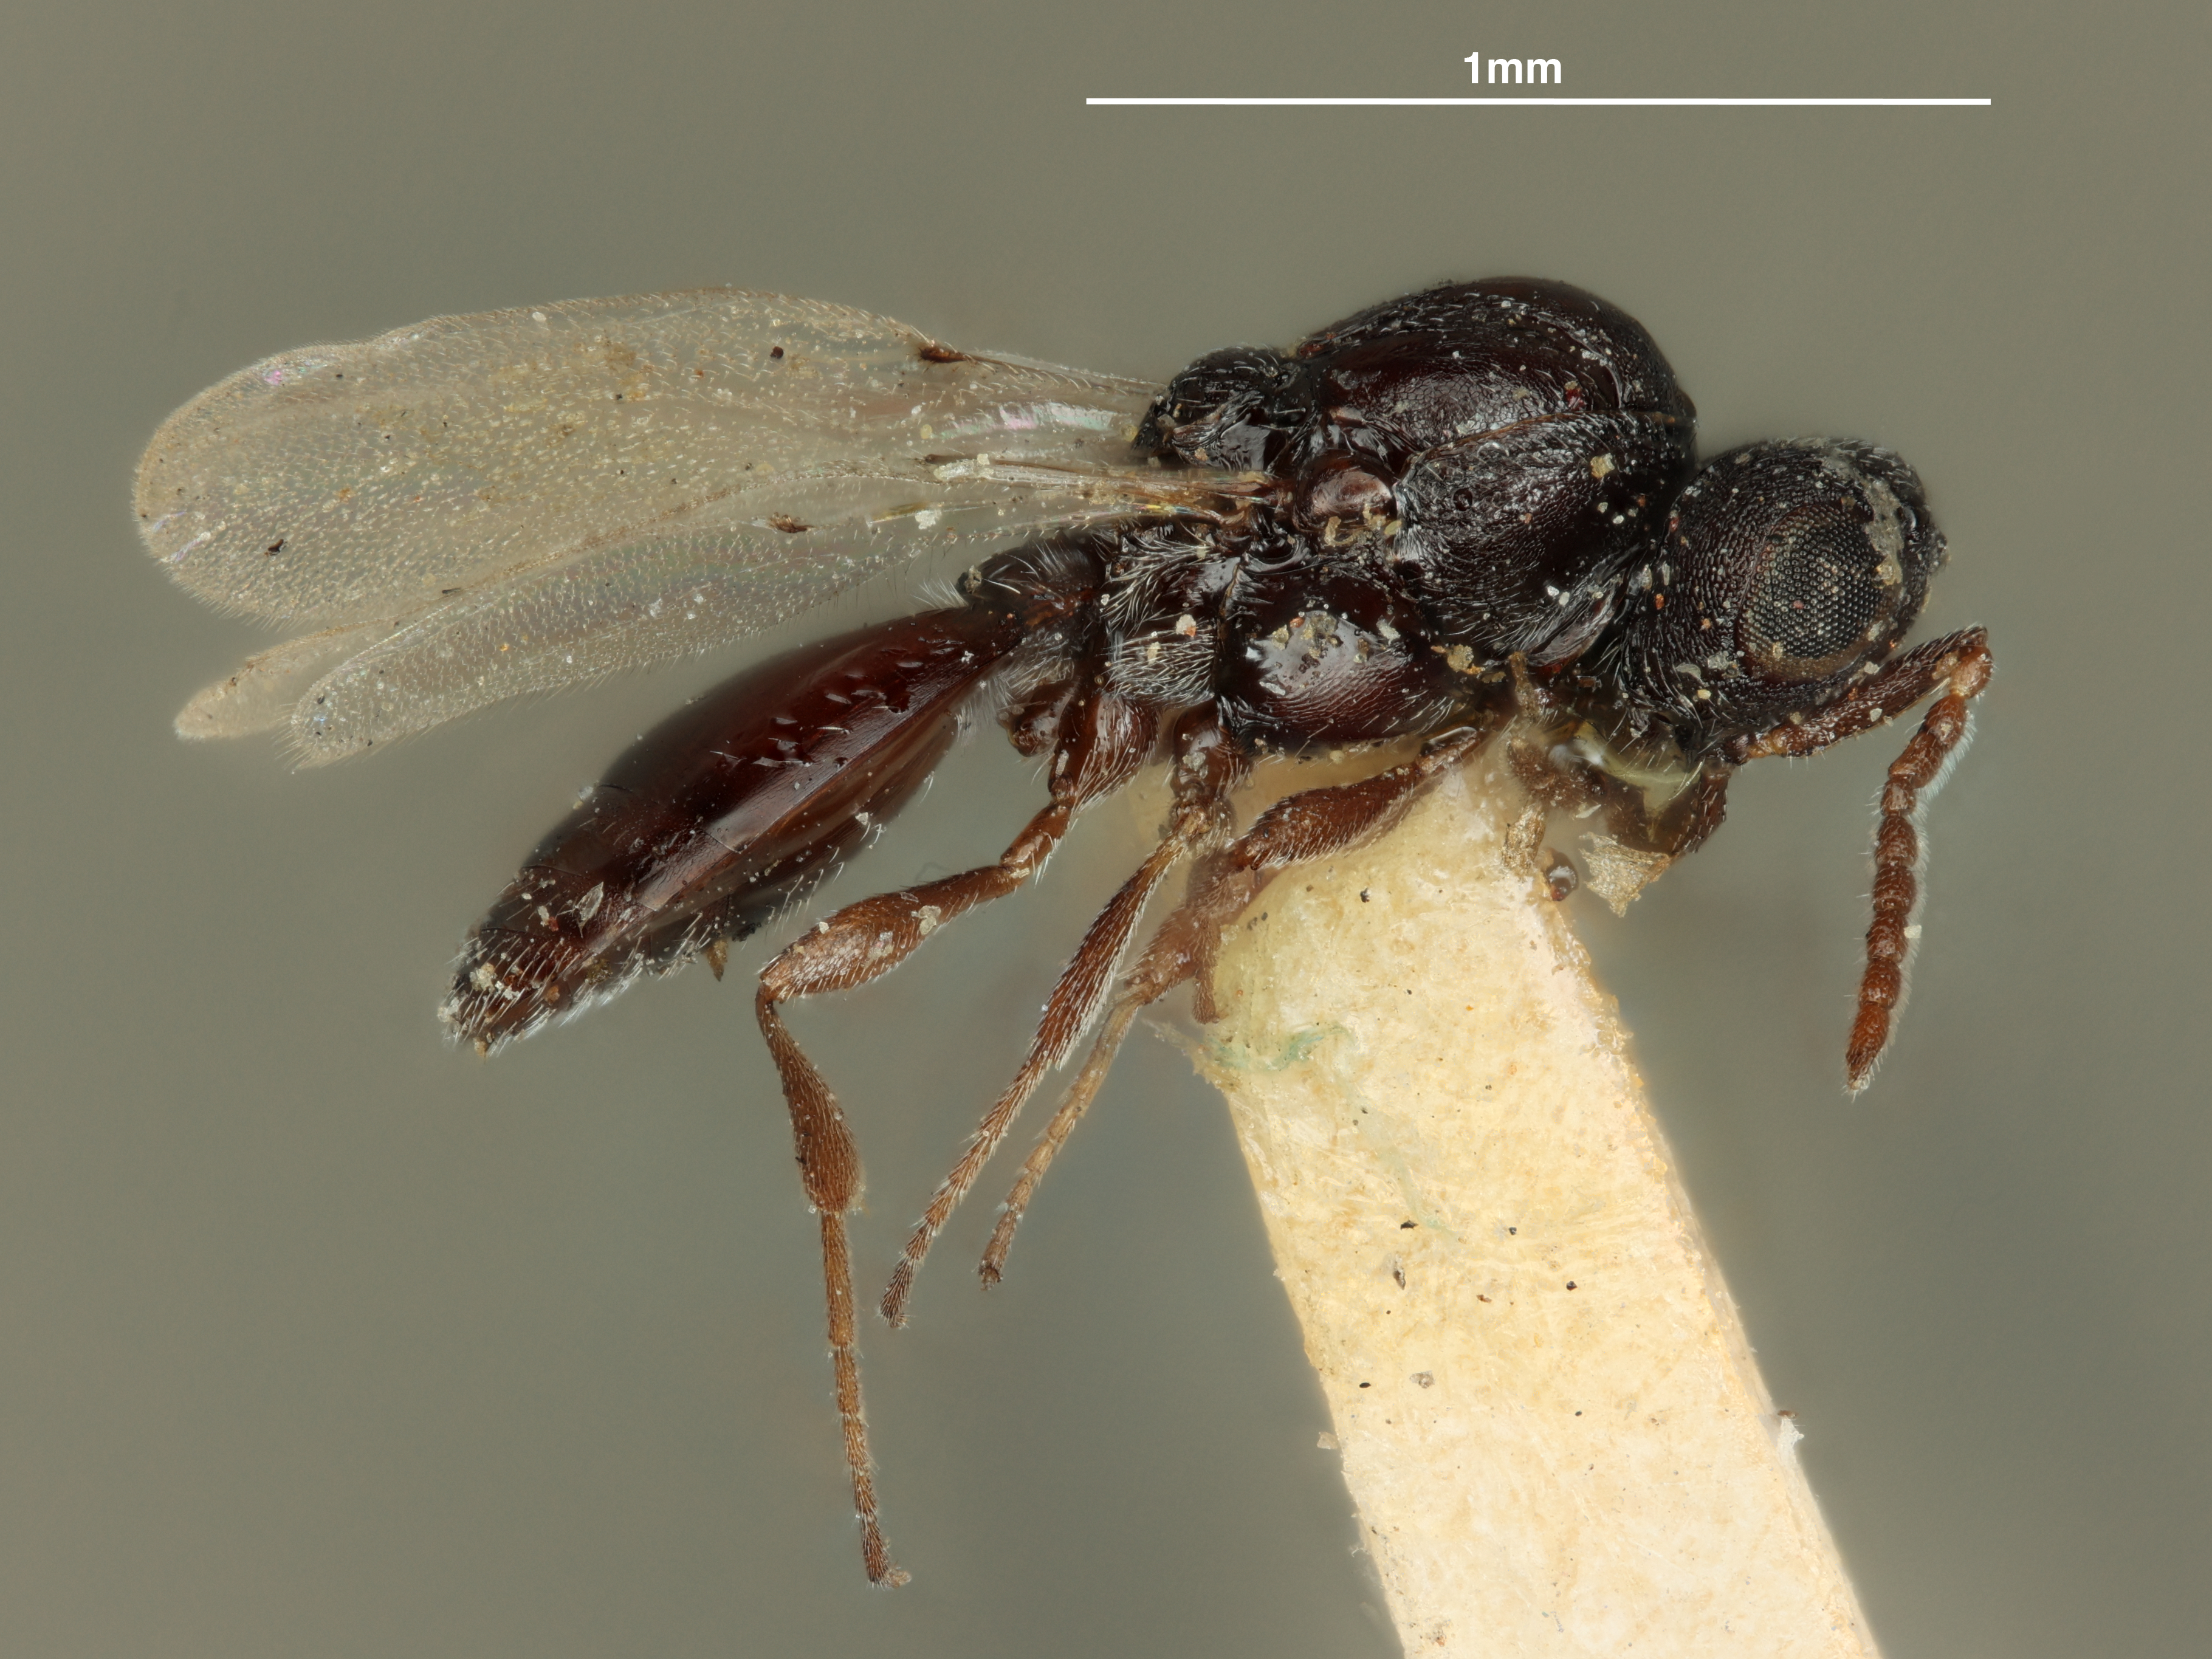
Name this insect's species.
Acerota caryae
